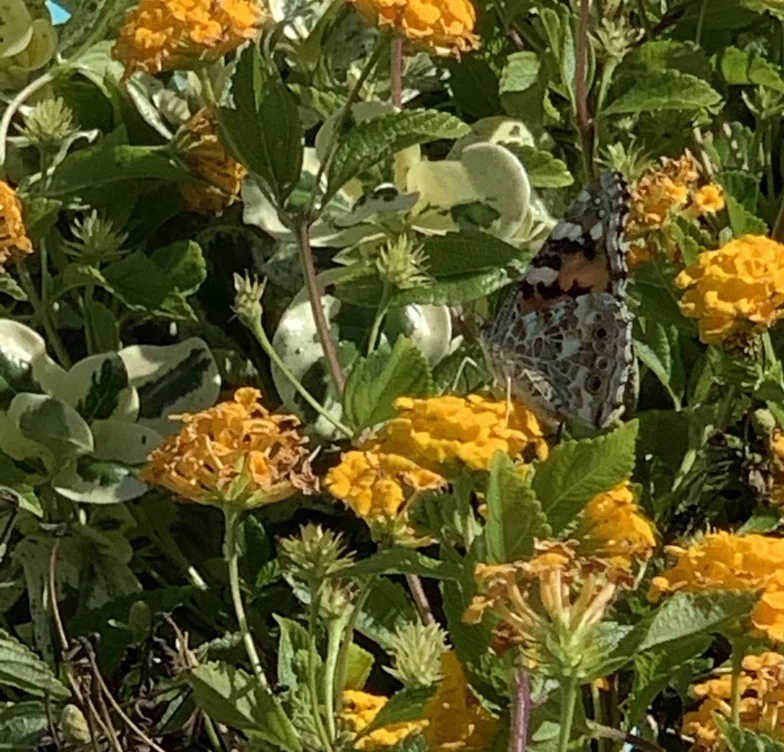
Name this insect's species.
Vanessa cardui
